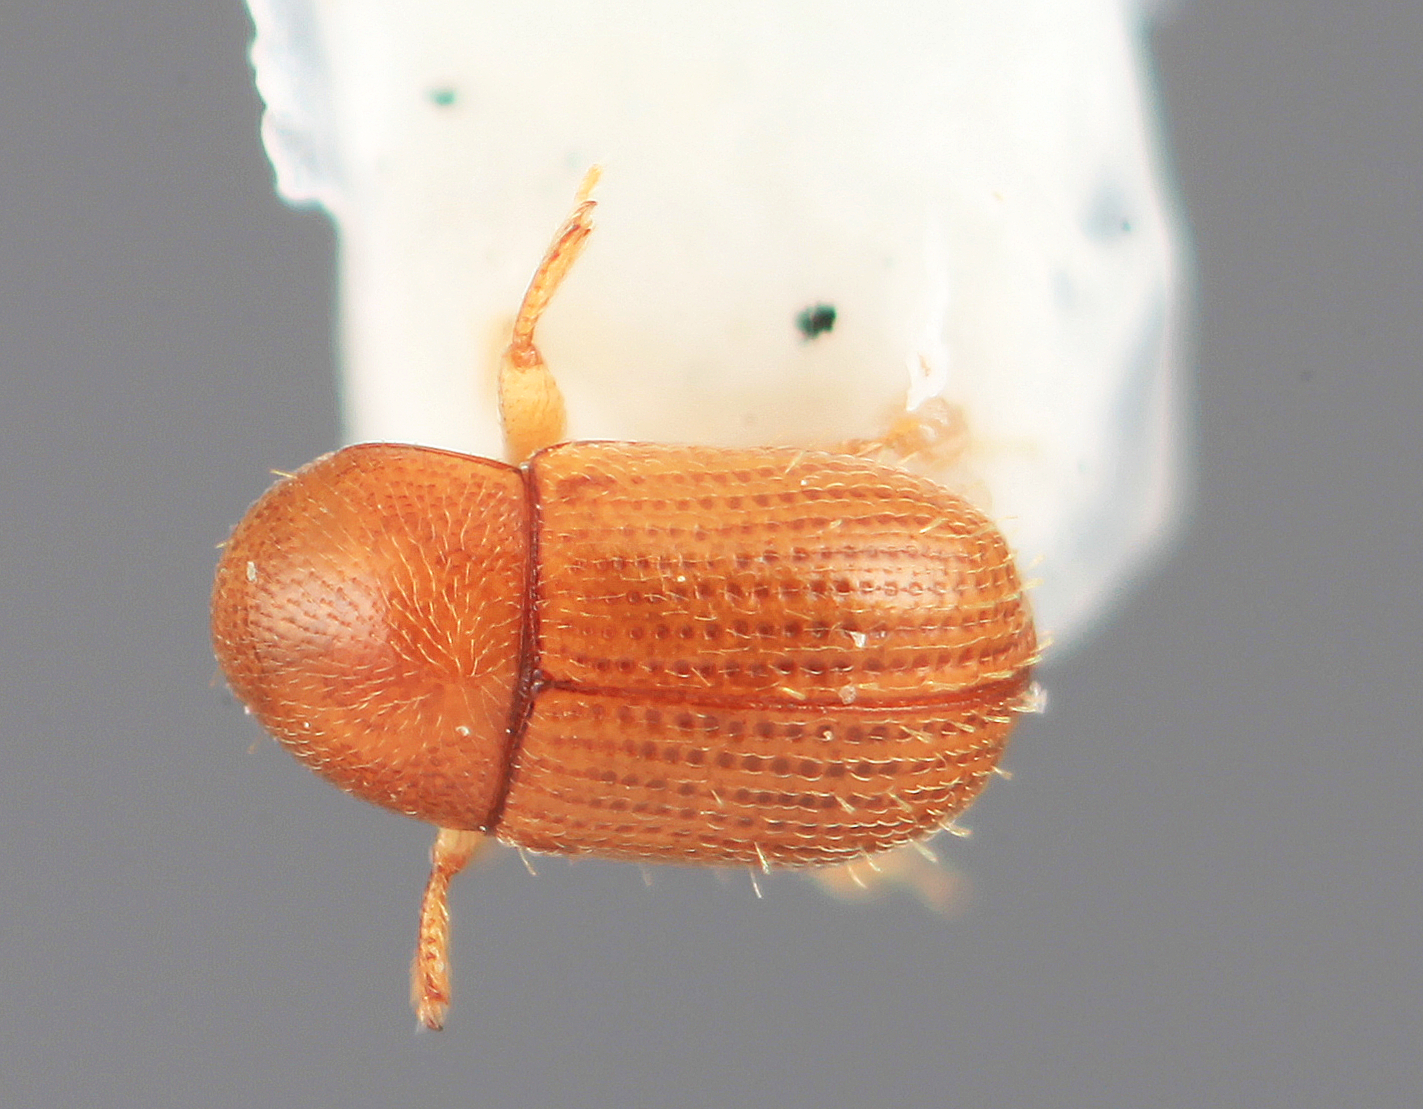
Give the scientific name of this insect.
Scolytodes crassus
